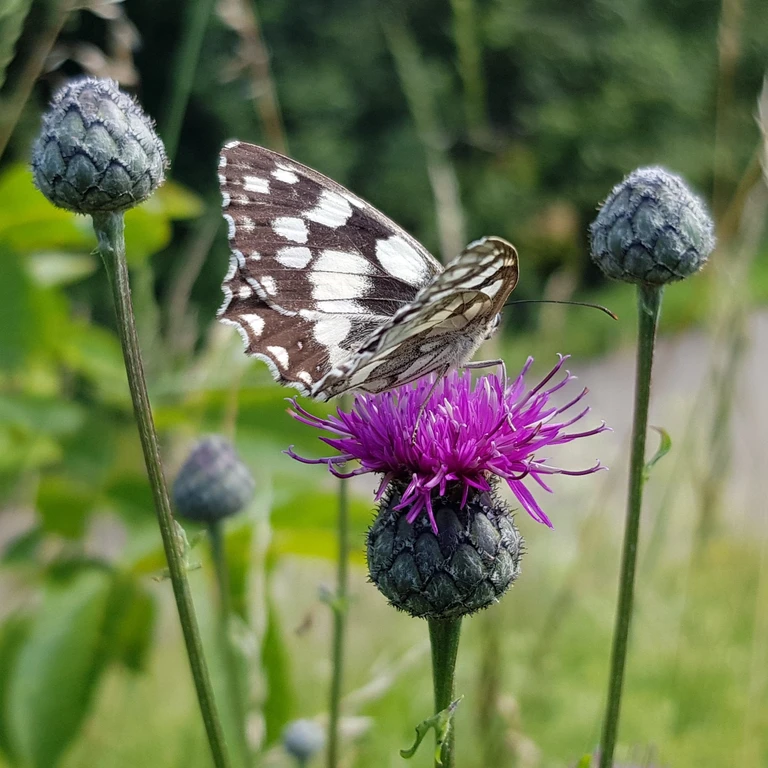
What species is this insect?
Melanargia galathea
